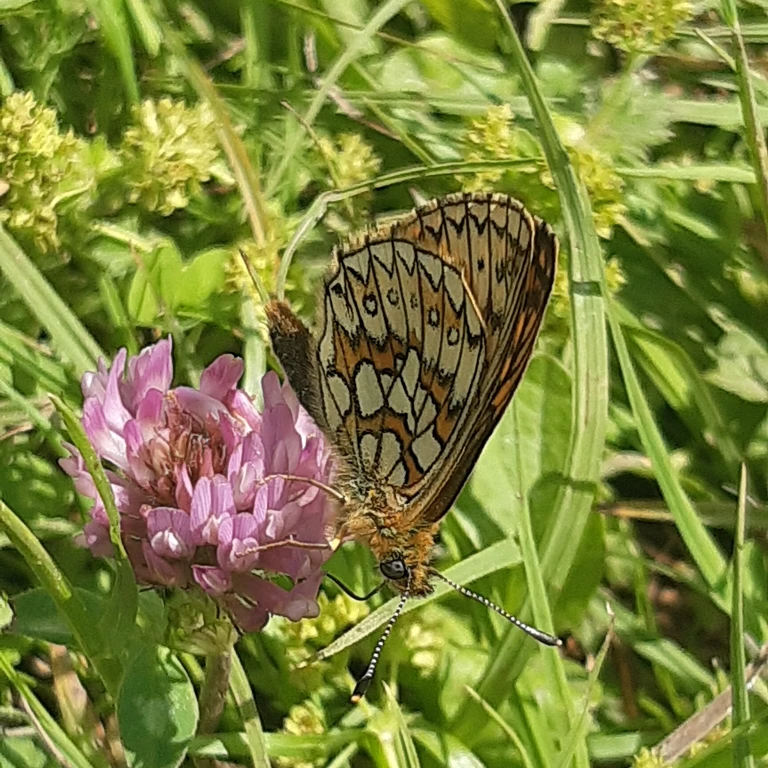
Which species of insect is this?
Boloria eunomia
